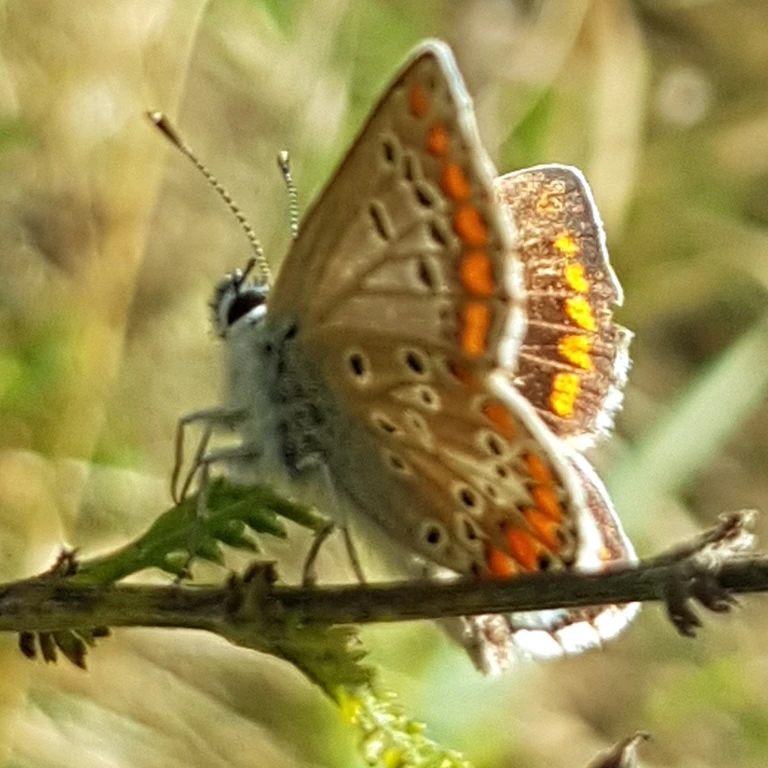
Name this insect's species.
Aricia agestis/artaxerxes
